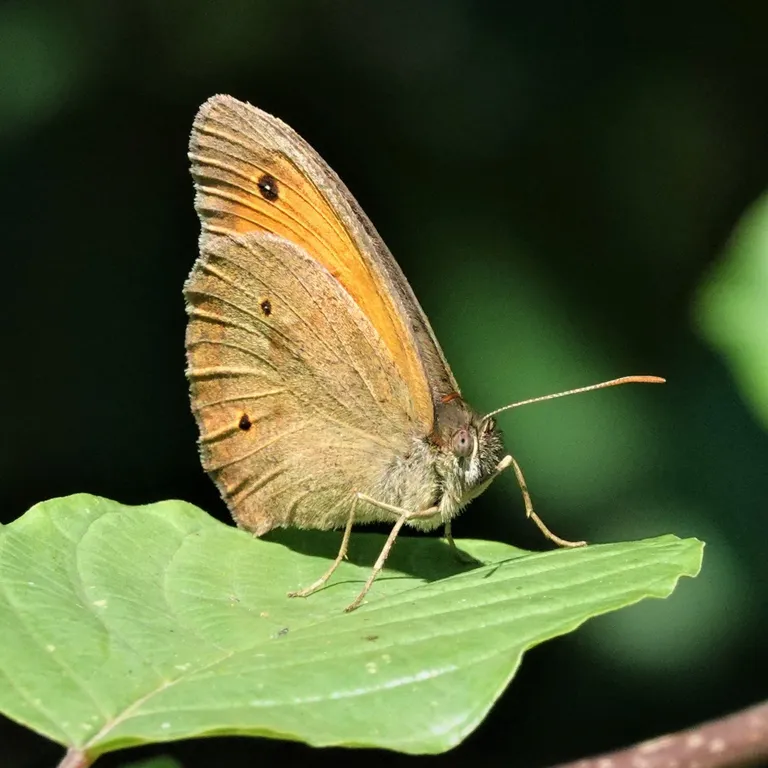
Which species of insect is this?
Maniola jurtina
